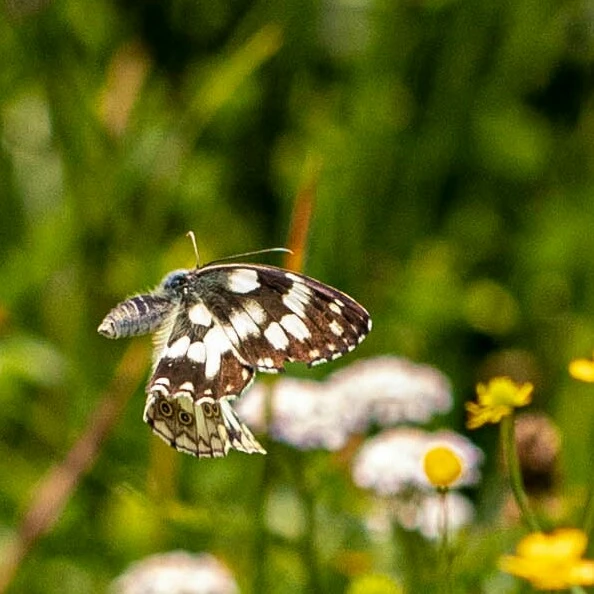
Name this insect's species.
Melanargia galathea
